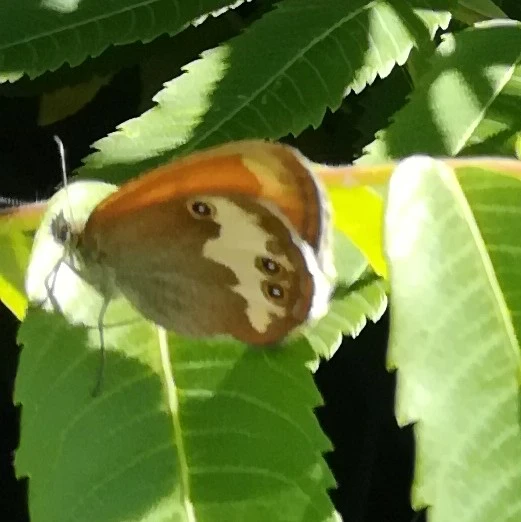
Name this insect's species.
Coenonympha arcania
